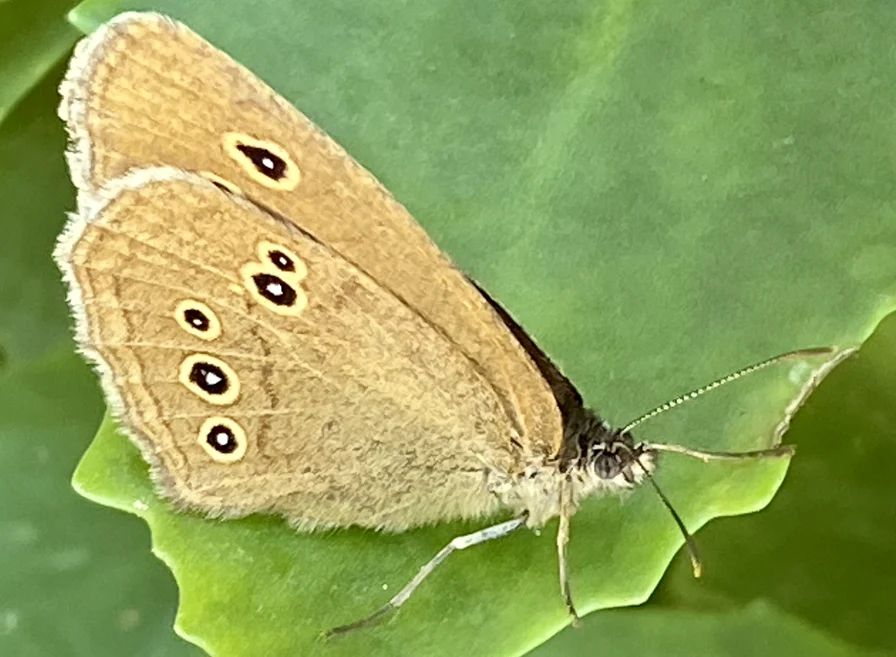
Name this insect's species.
Aphantopus hyperantus
